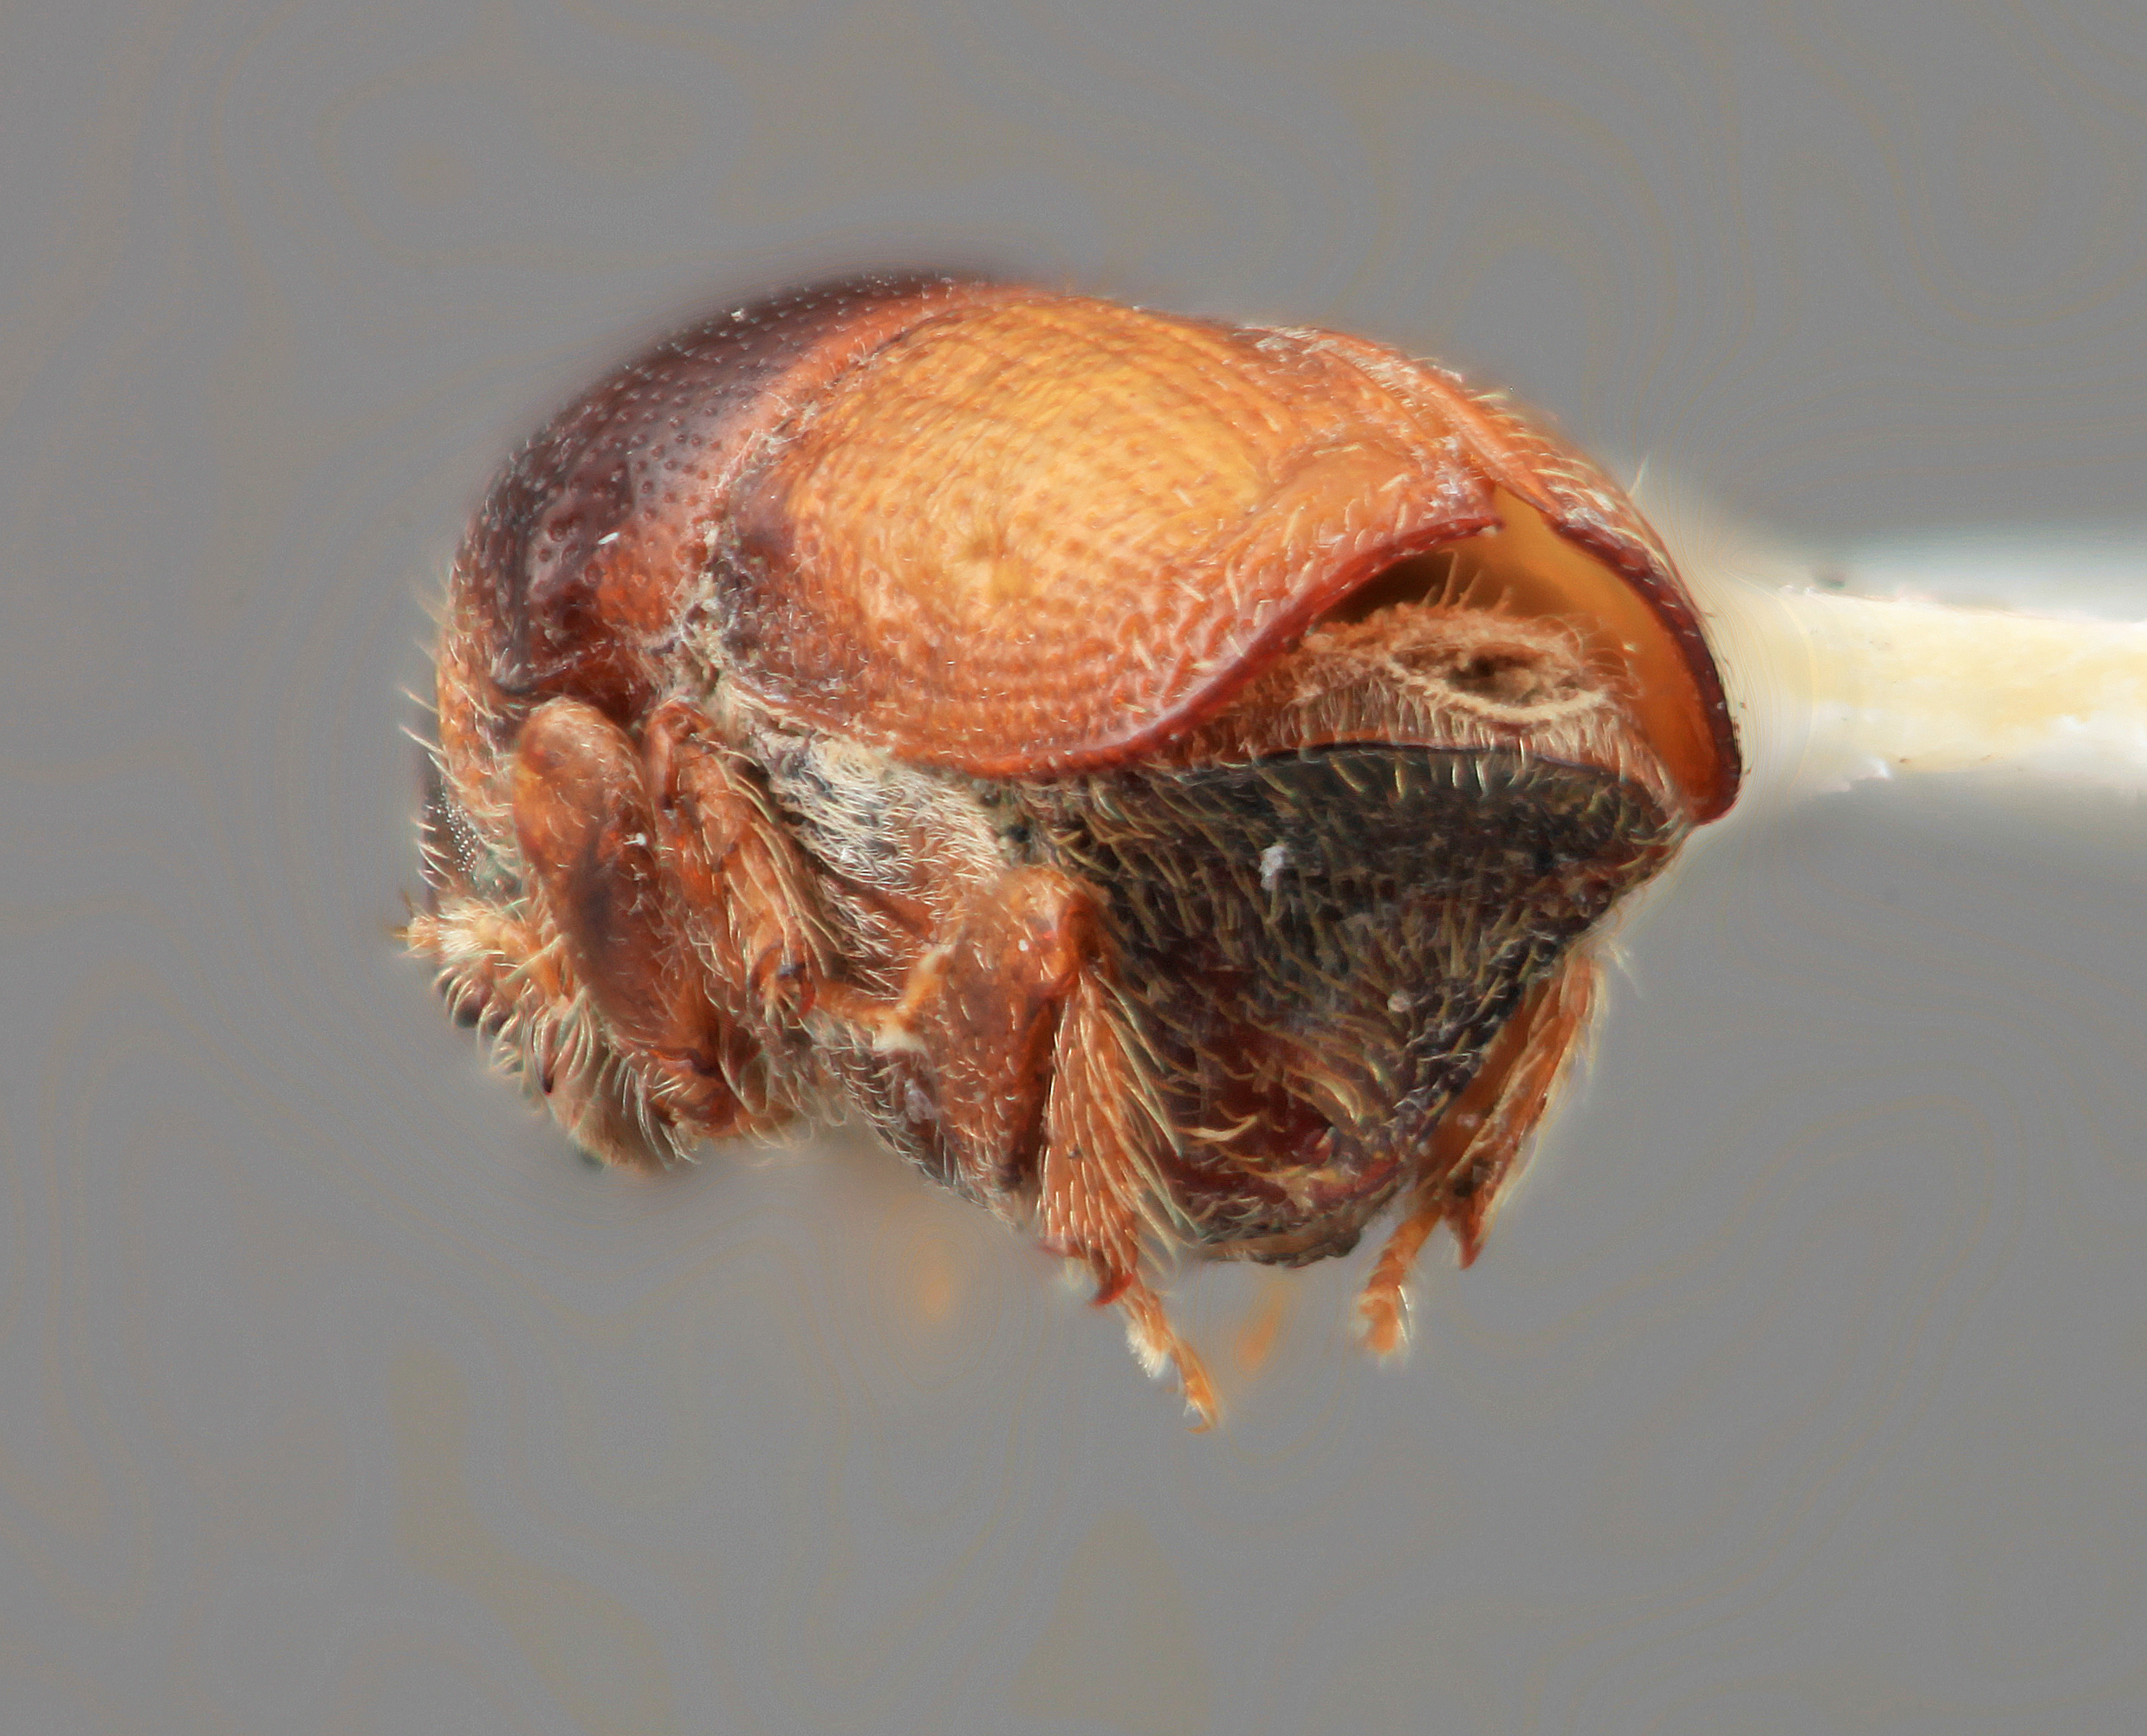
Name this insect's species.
Scolytus laetus
